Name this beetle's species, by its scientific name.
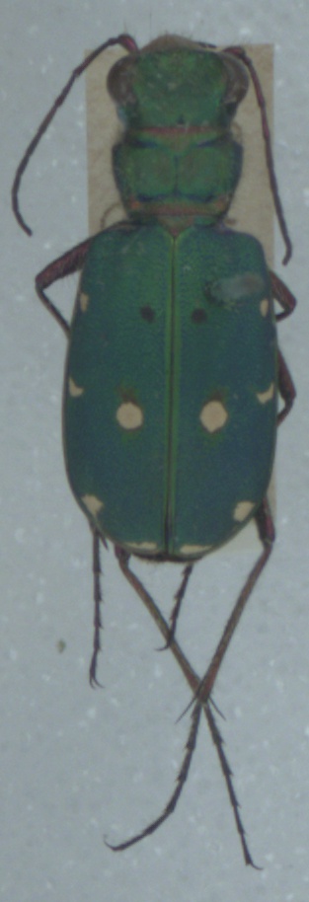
Cicindela campestris
